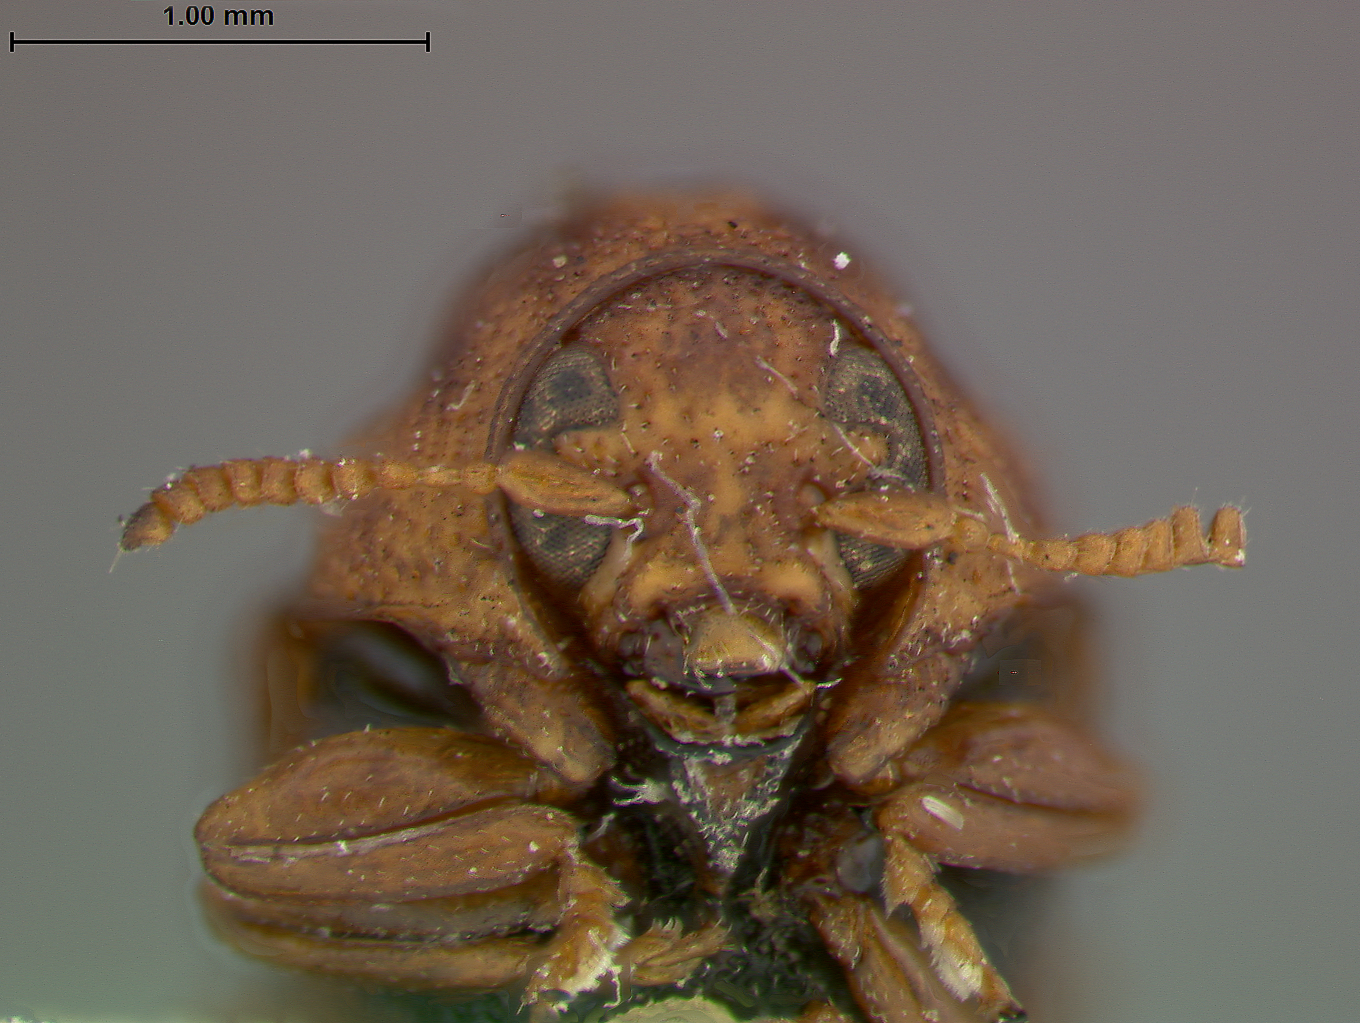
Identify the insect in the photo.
Chlamys huachucae
